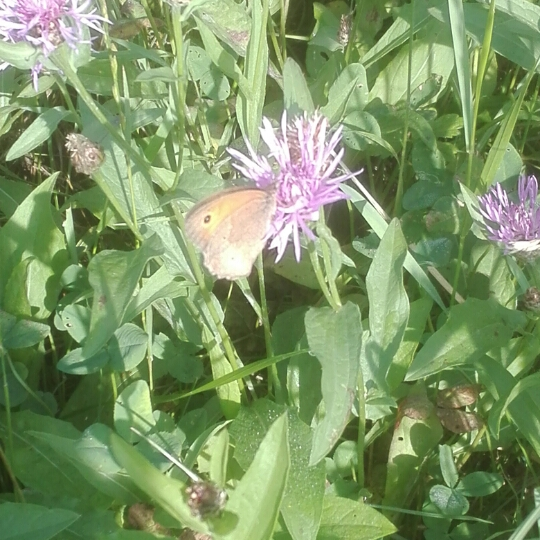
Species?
Maniola jurtina
